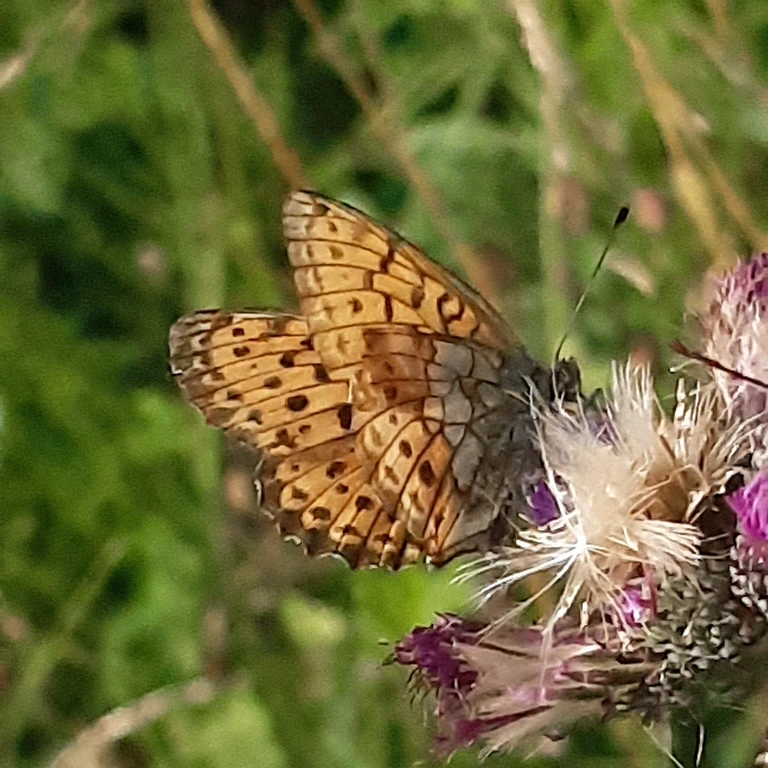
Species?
Brenthis ino
